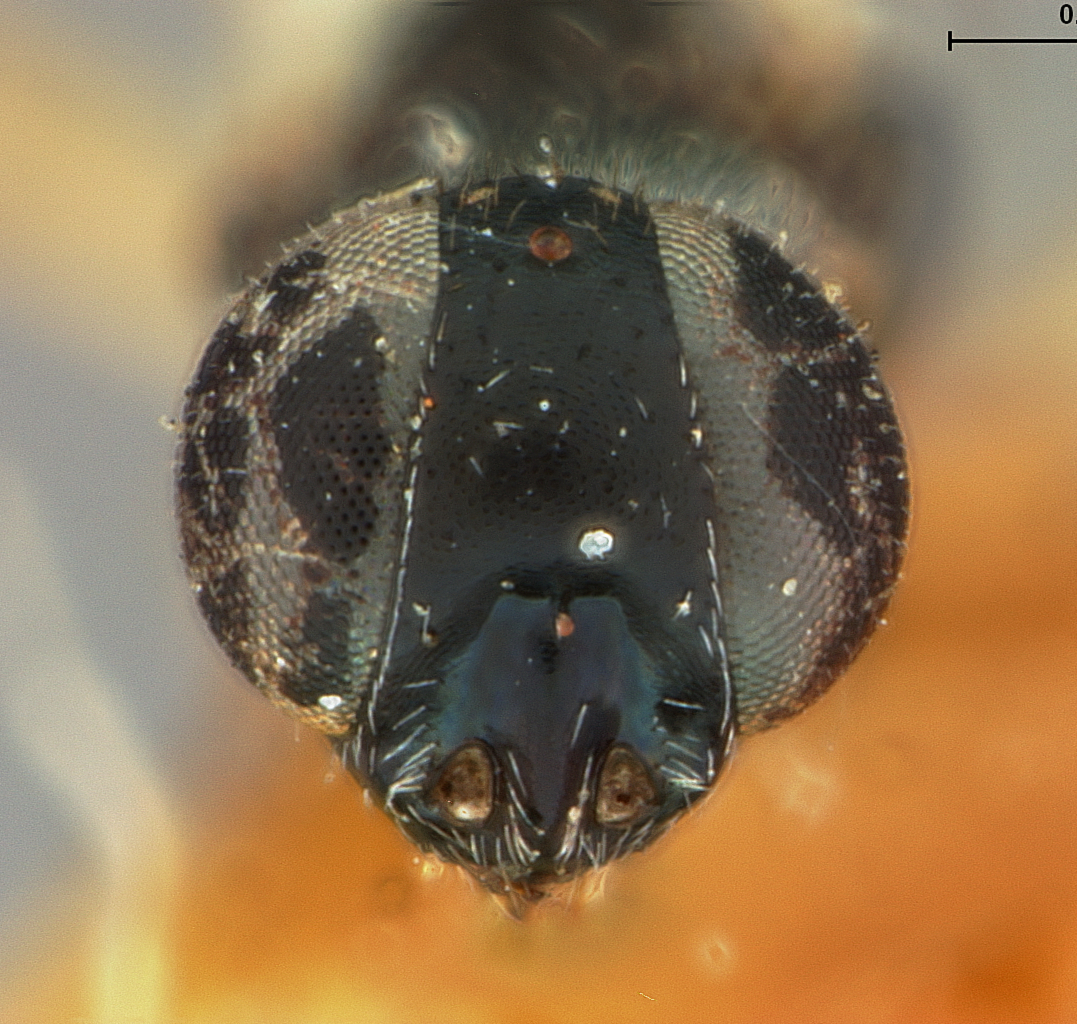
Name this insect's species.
Anagyrus pallidipes
